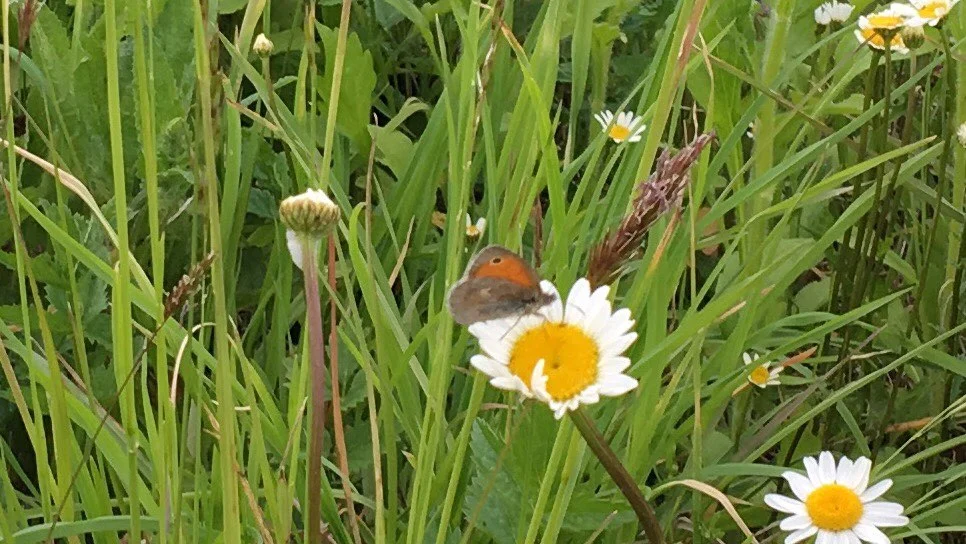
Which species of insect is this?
Coenonympha pamphilus
